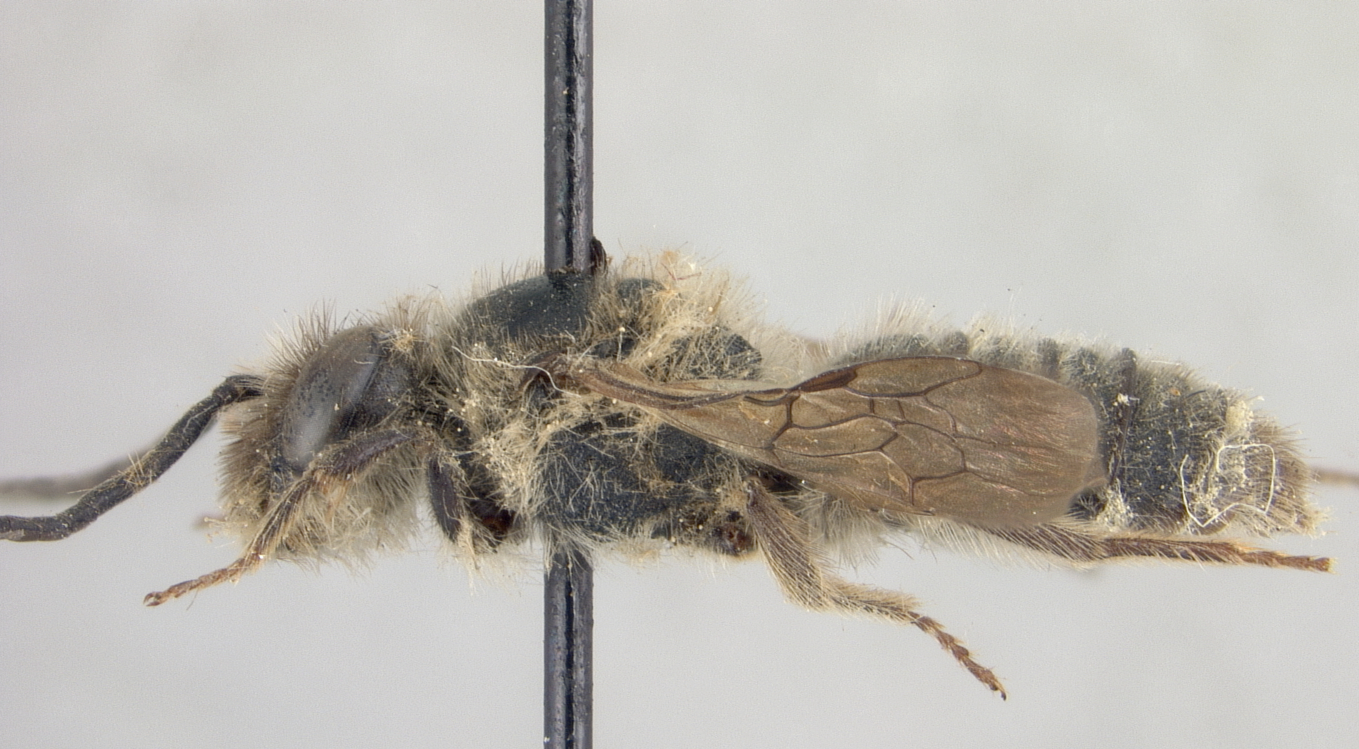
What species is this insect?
Andrena mitsukurii
